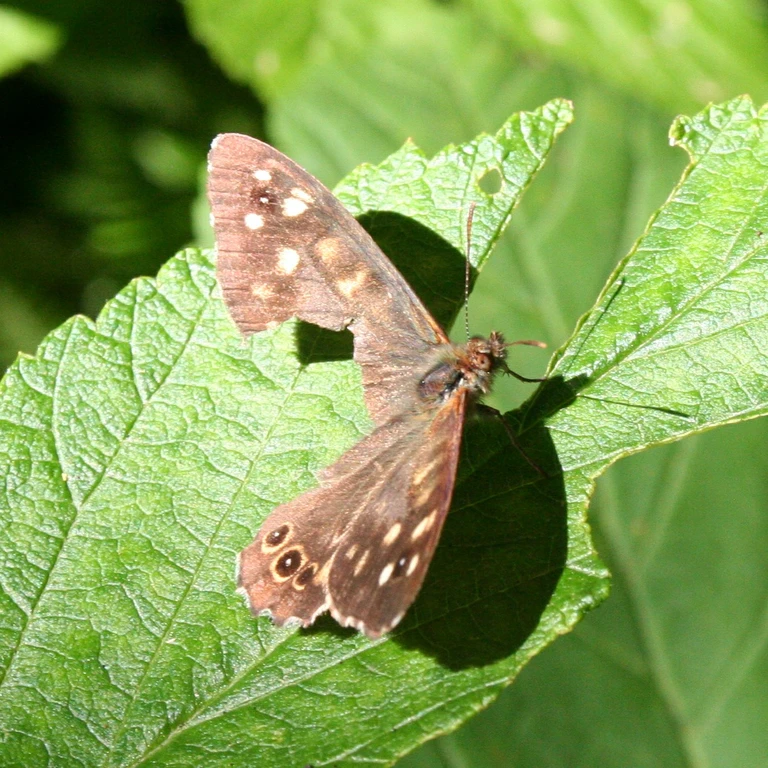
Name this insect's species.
Pararge aegeria
